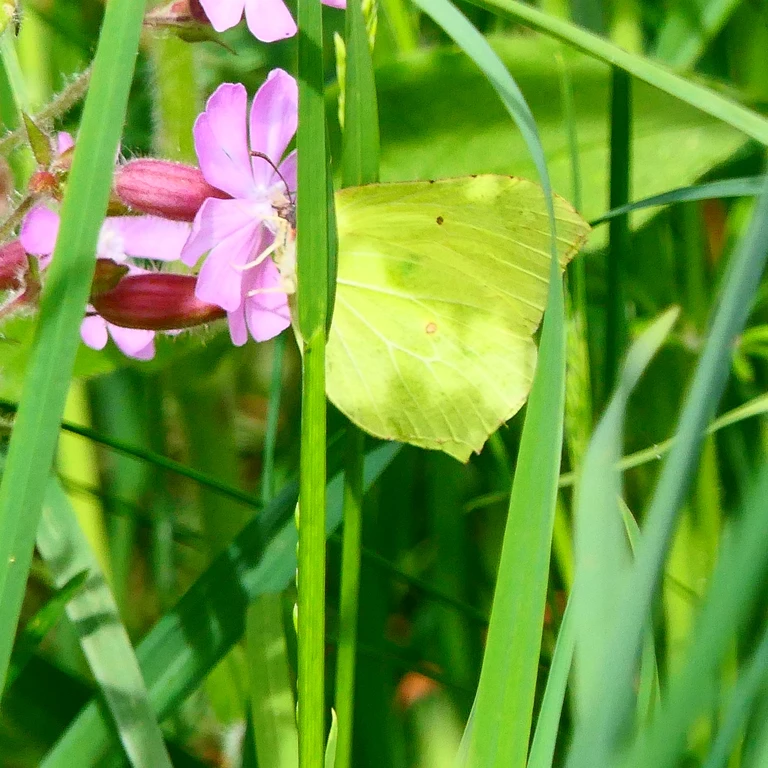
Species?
Gonepteryx rhamni
